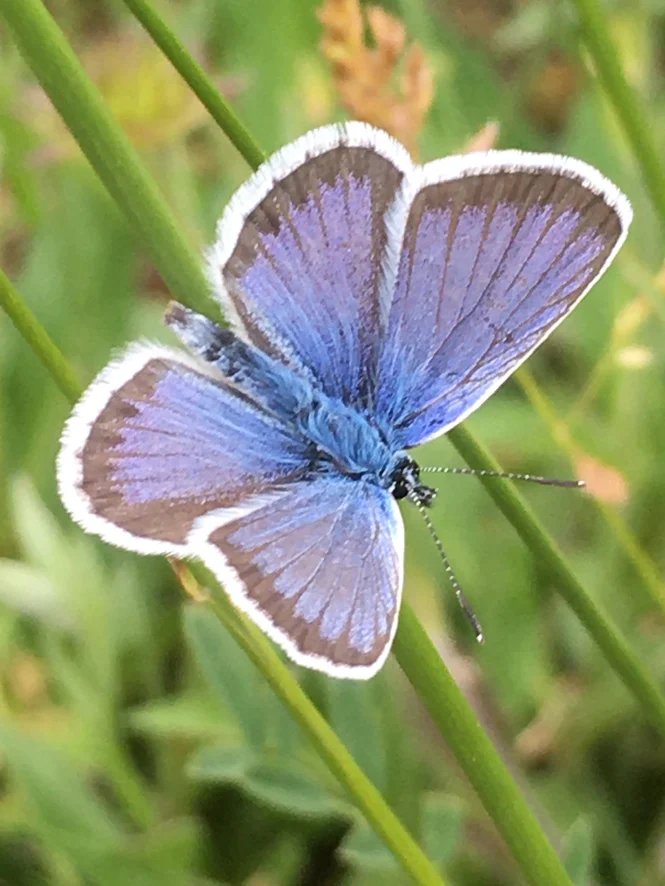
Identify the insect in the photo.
Plebejus argus
